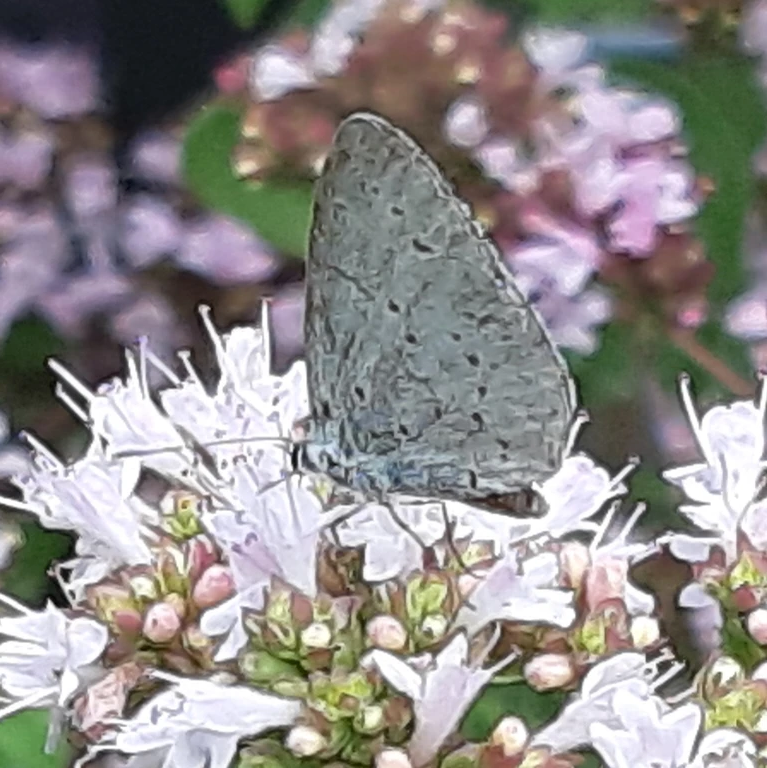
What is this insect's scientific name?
Celastrina argiolus
